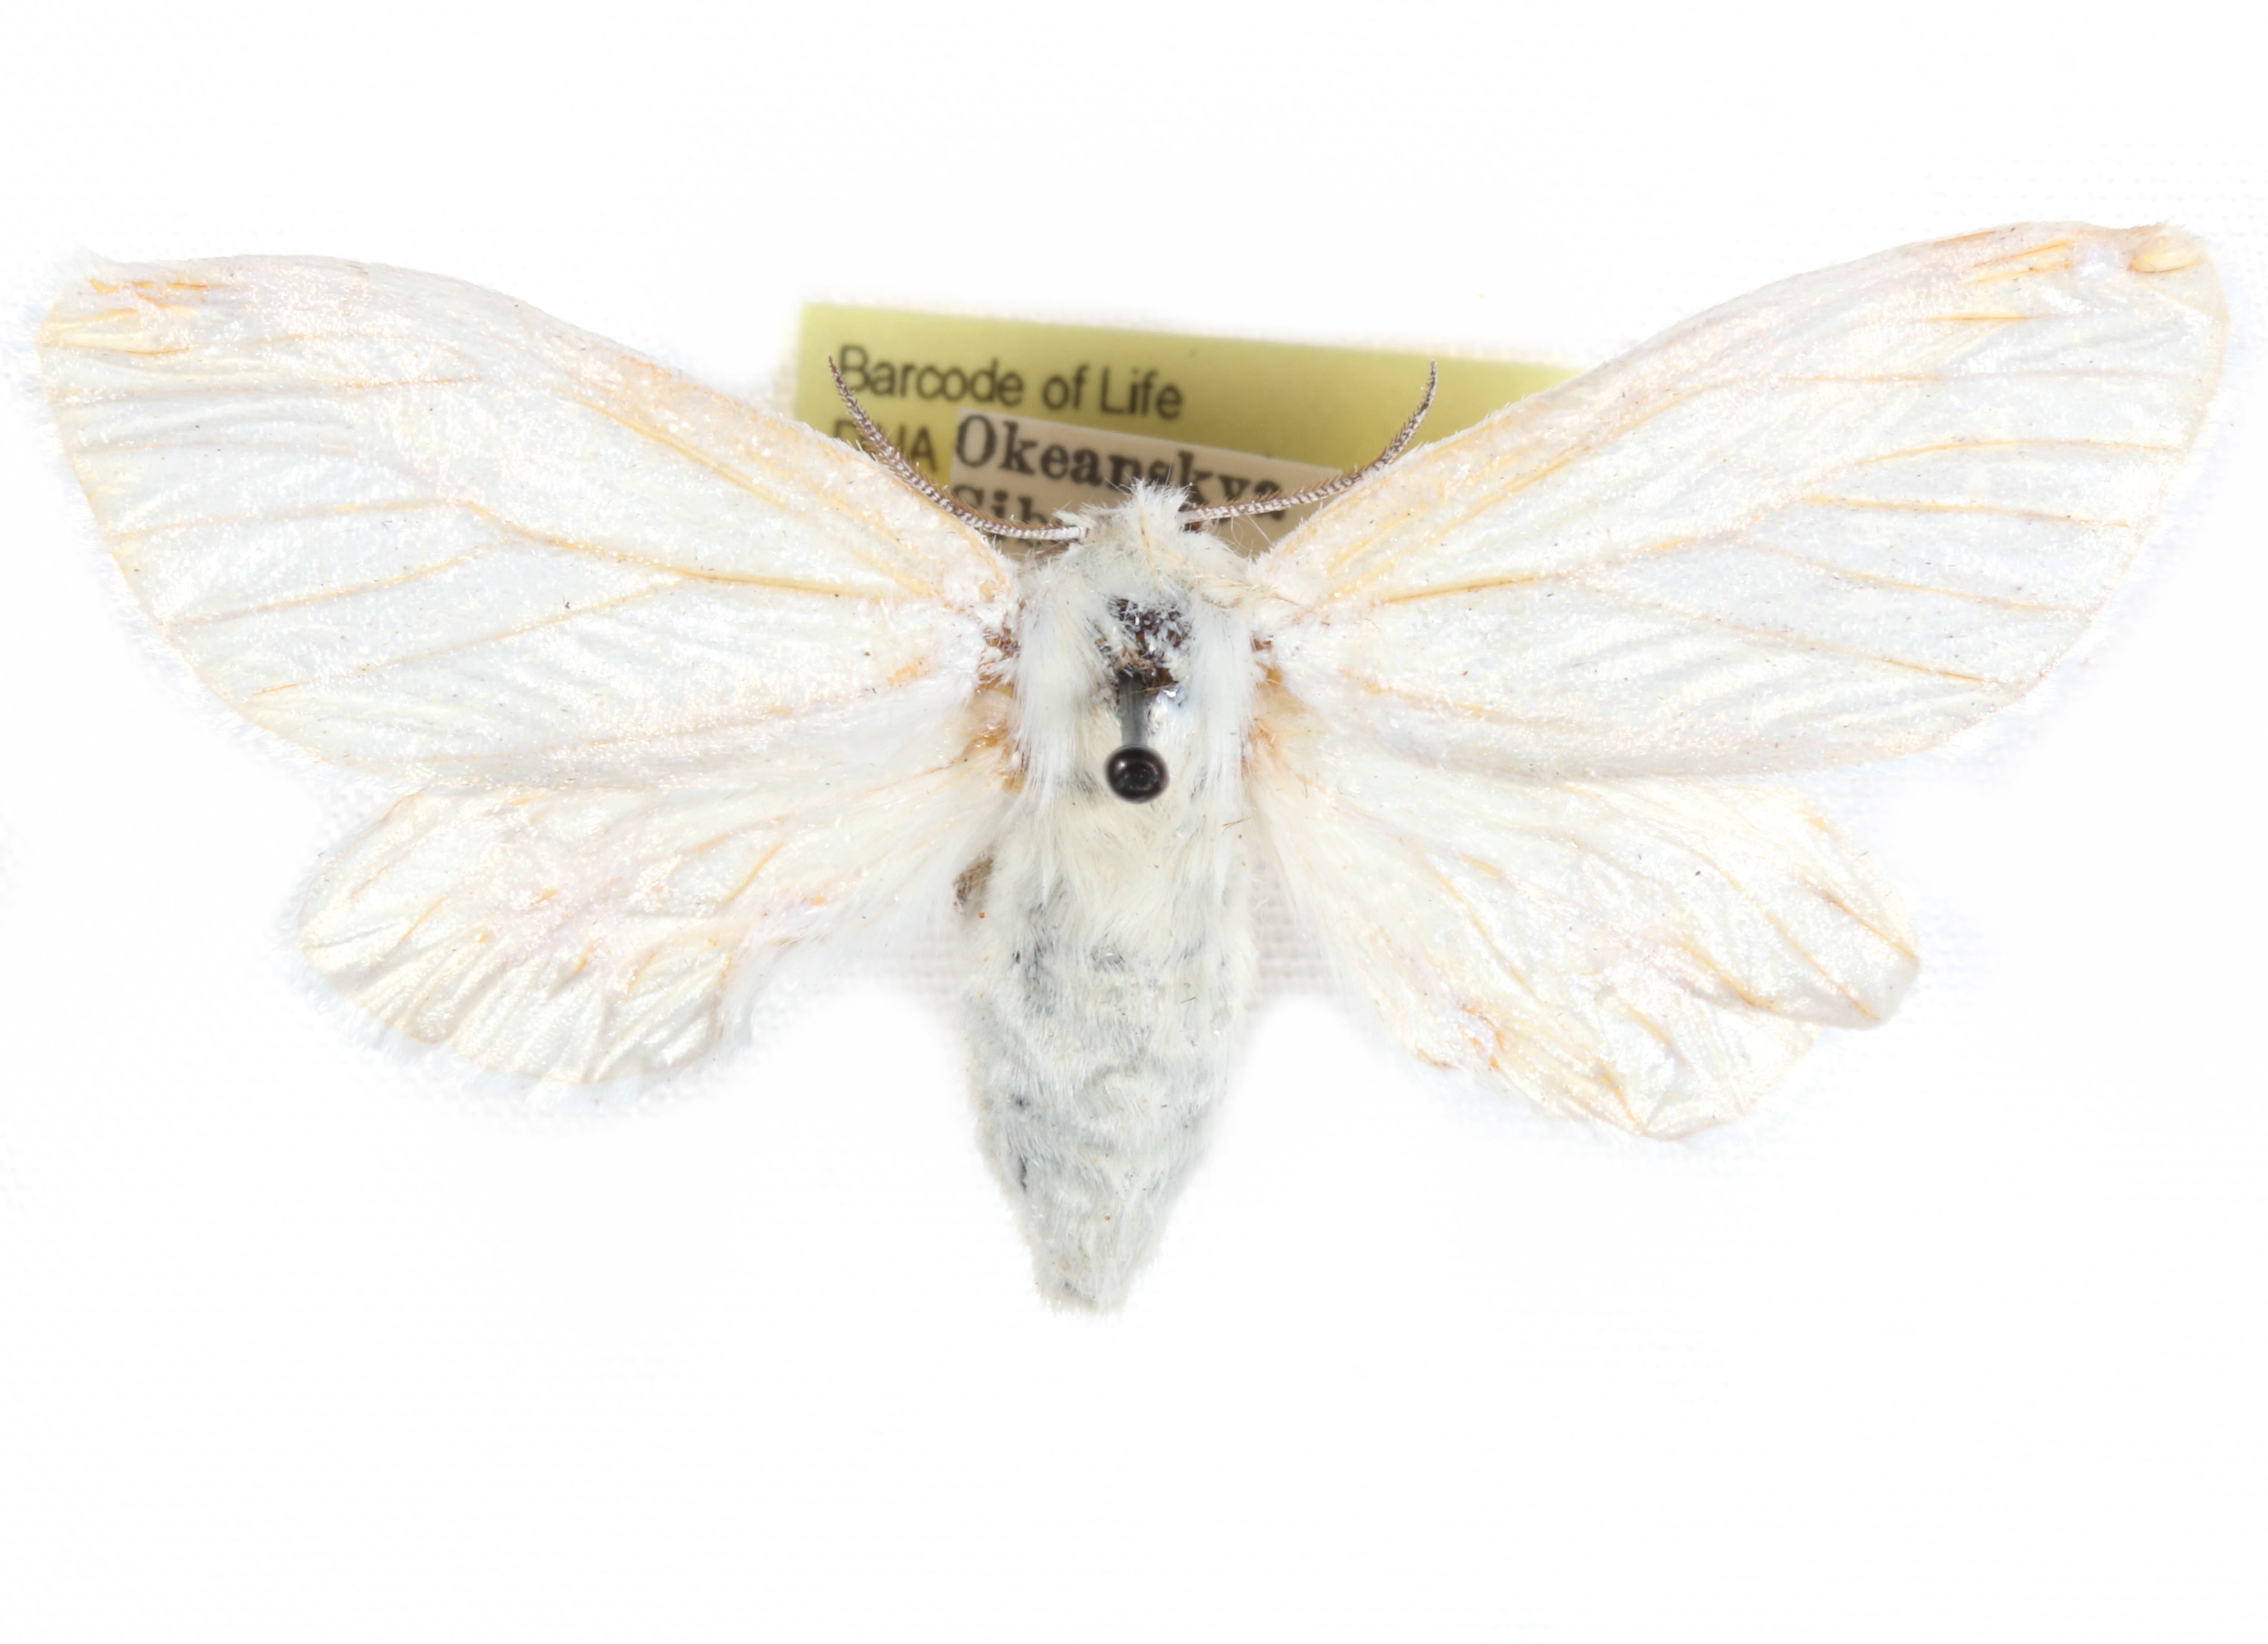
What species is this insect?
Leucoma salicis
